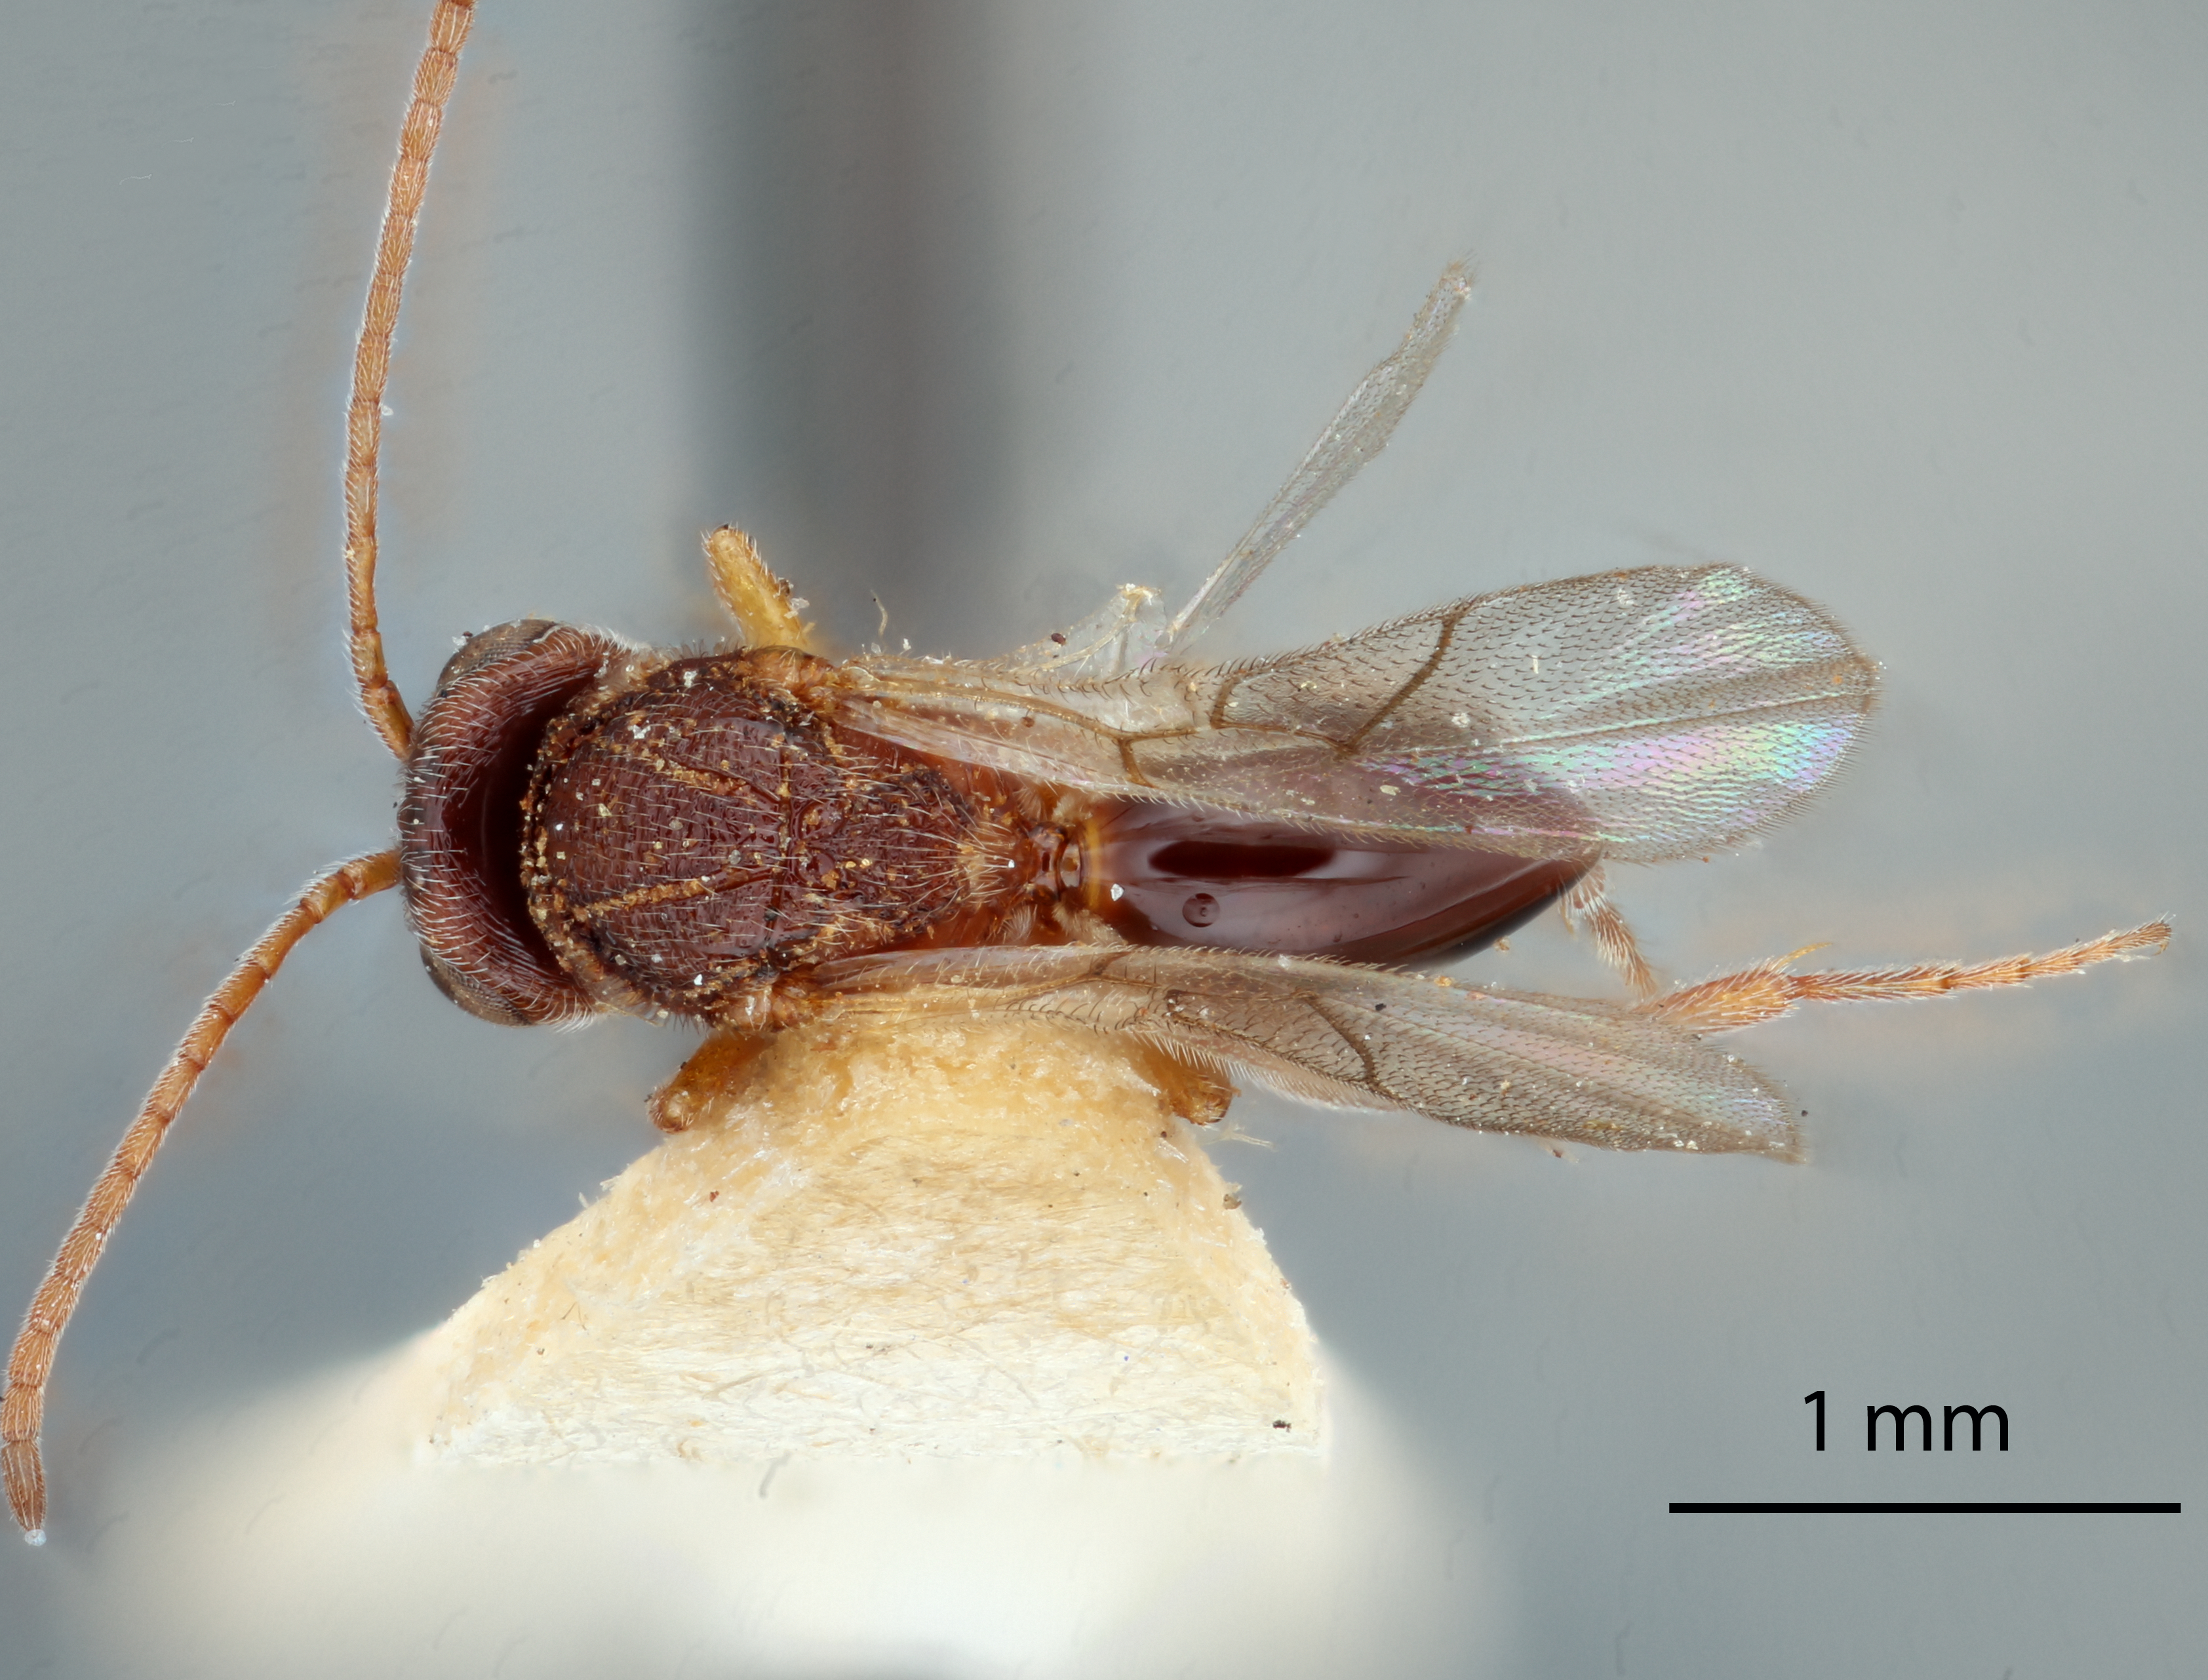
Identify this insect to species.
Myrtopsen mimosae
